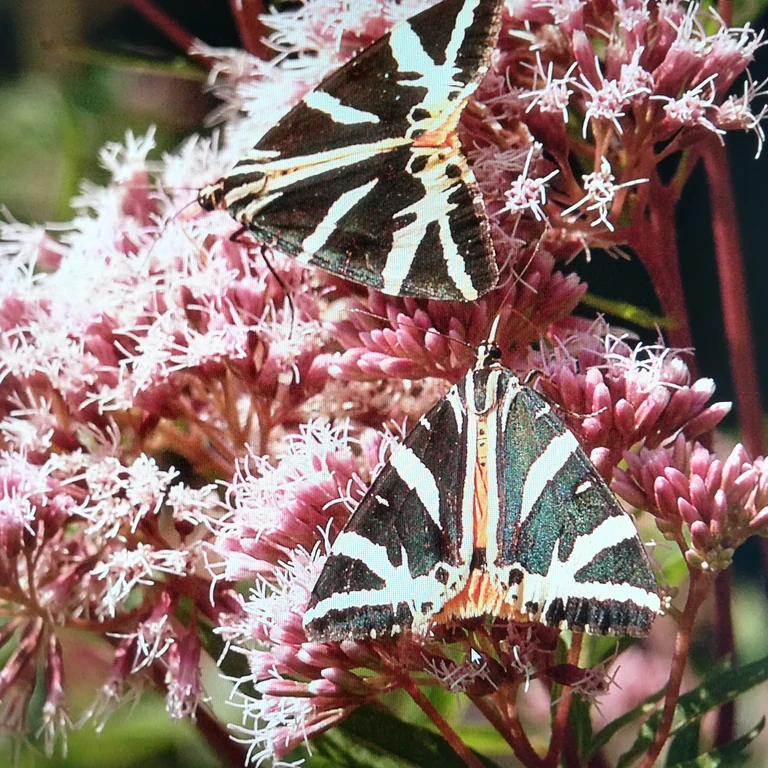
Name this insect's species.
Euplagia quadripunctaria
